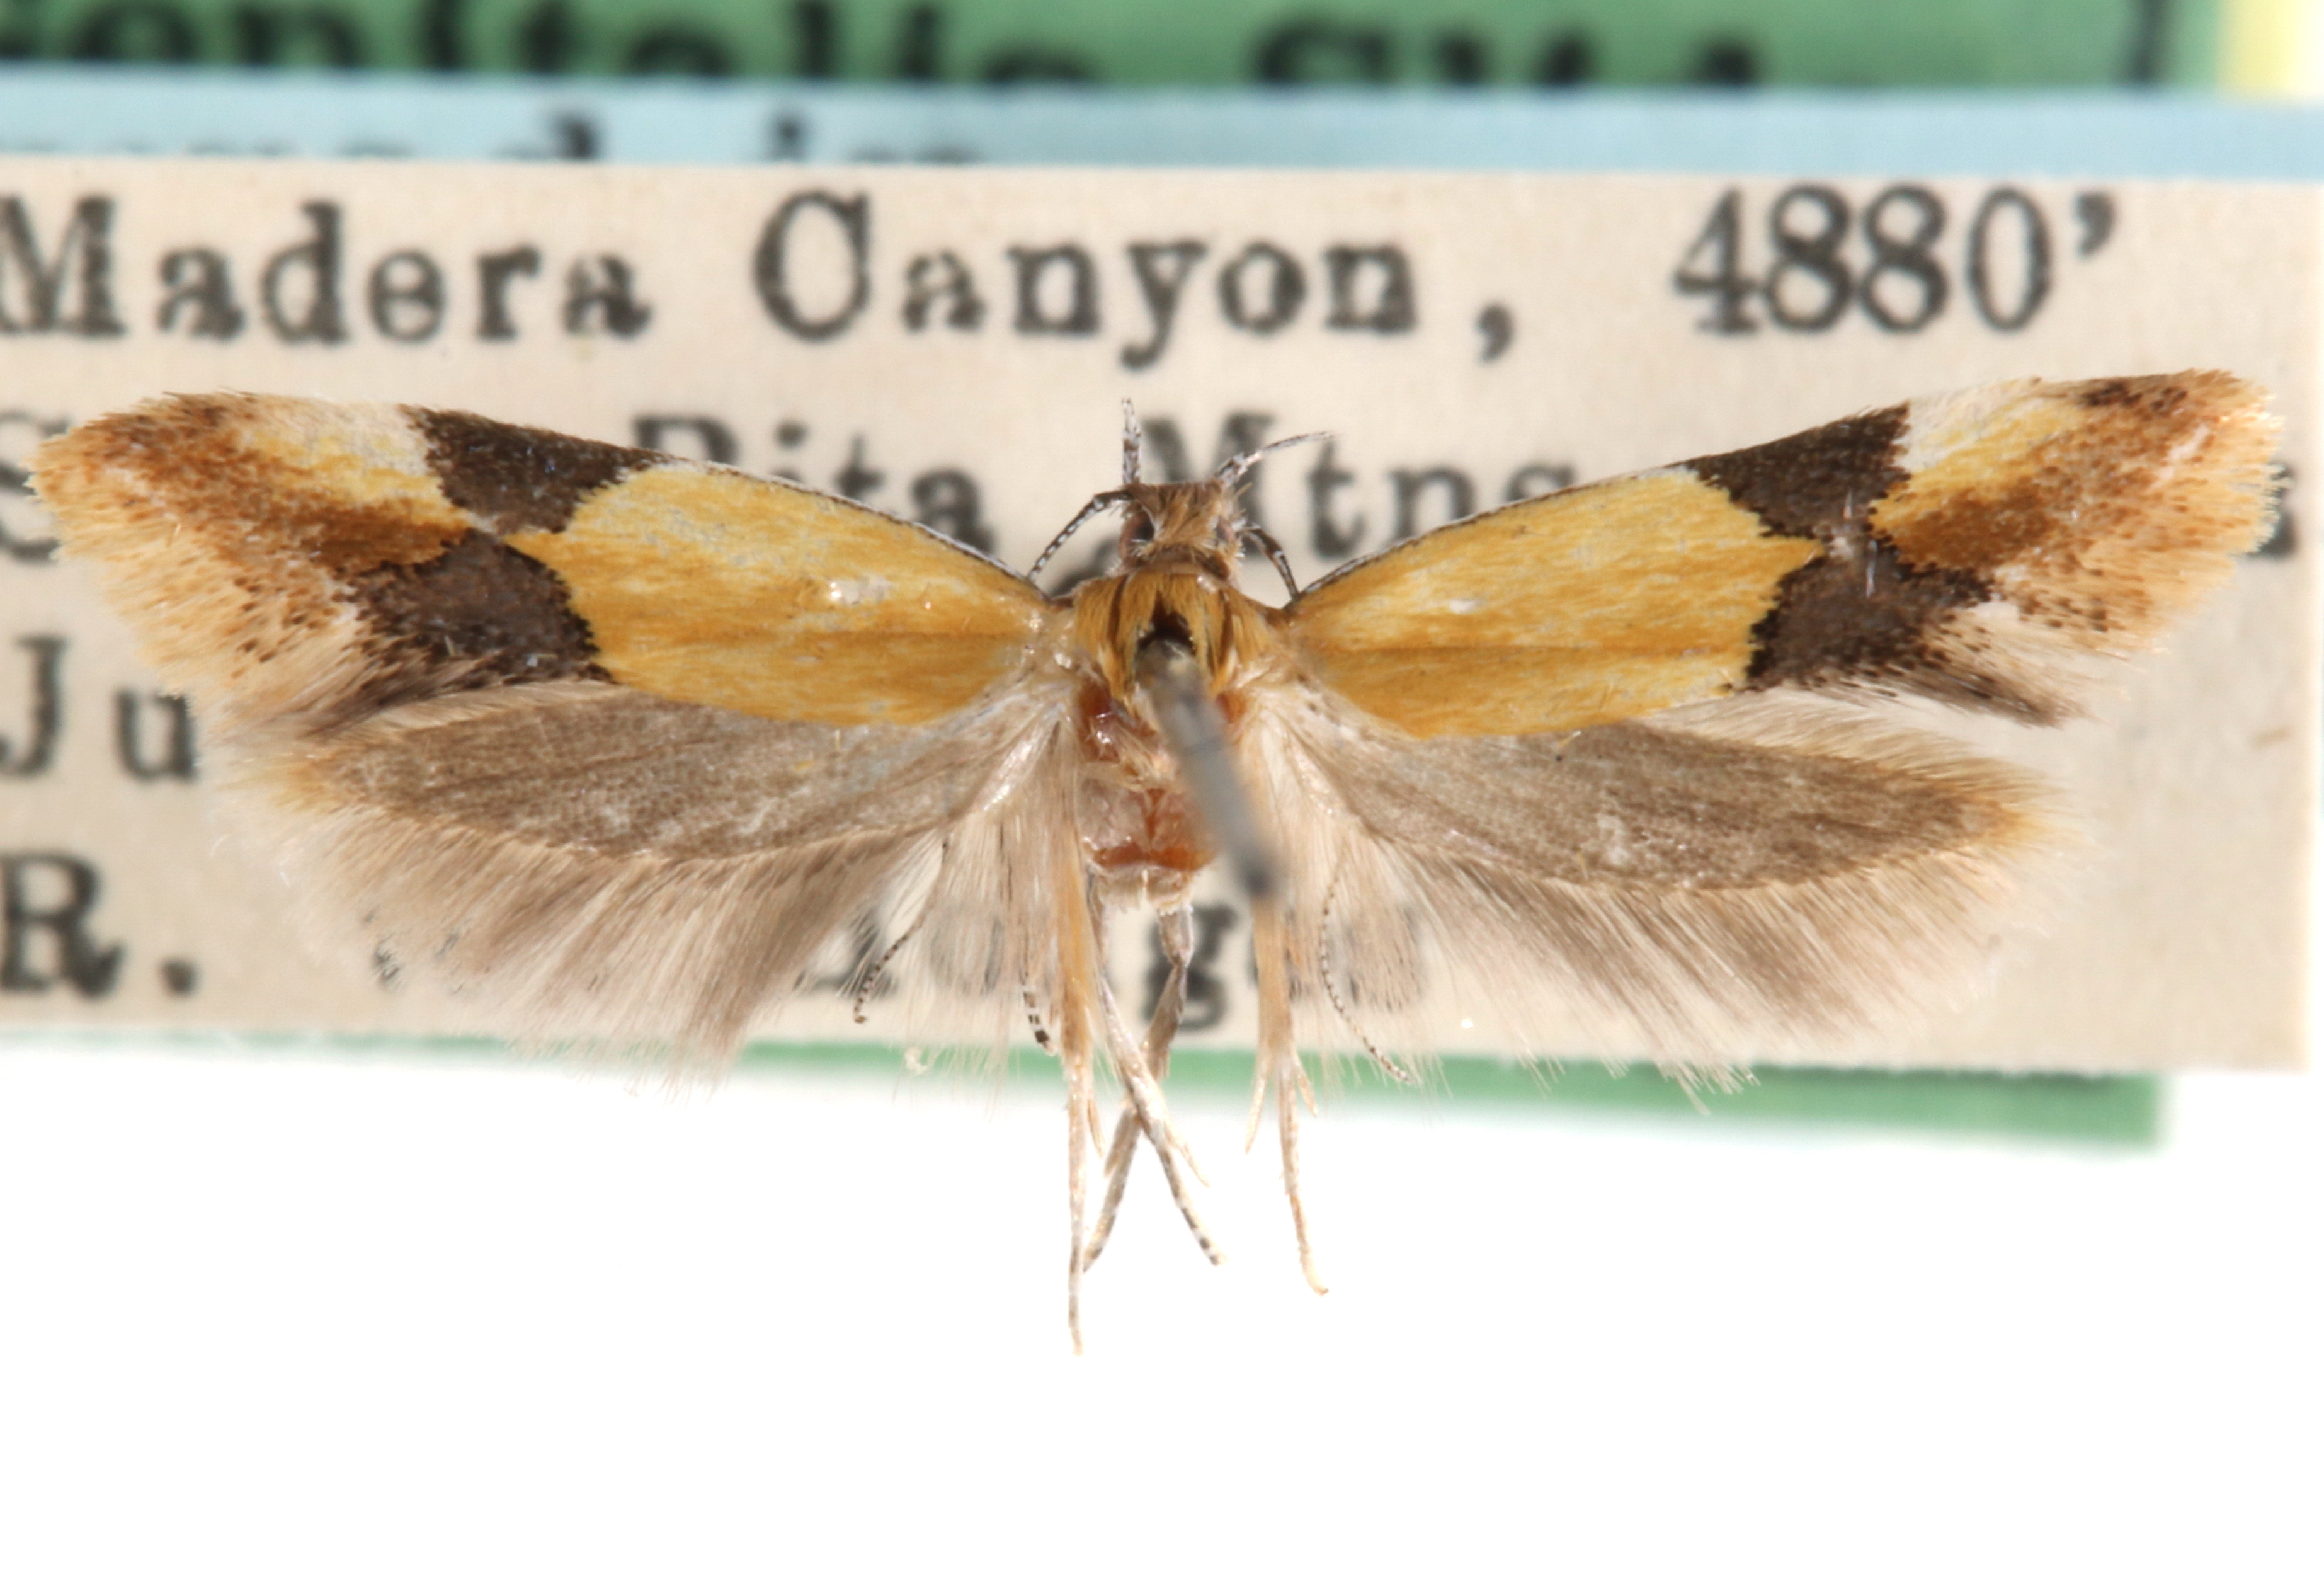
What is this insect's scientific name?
Triclonella antidectis
